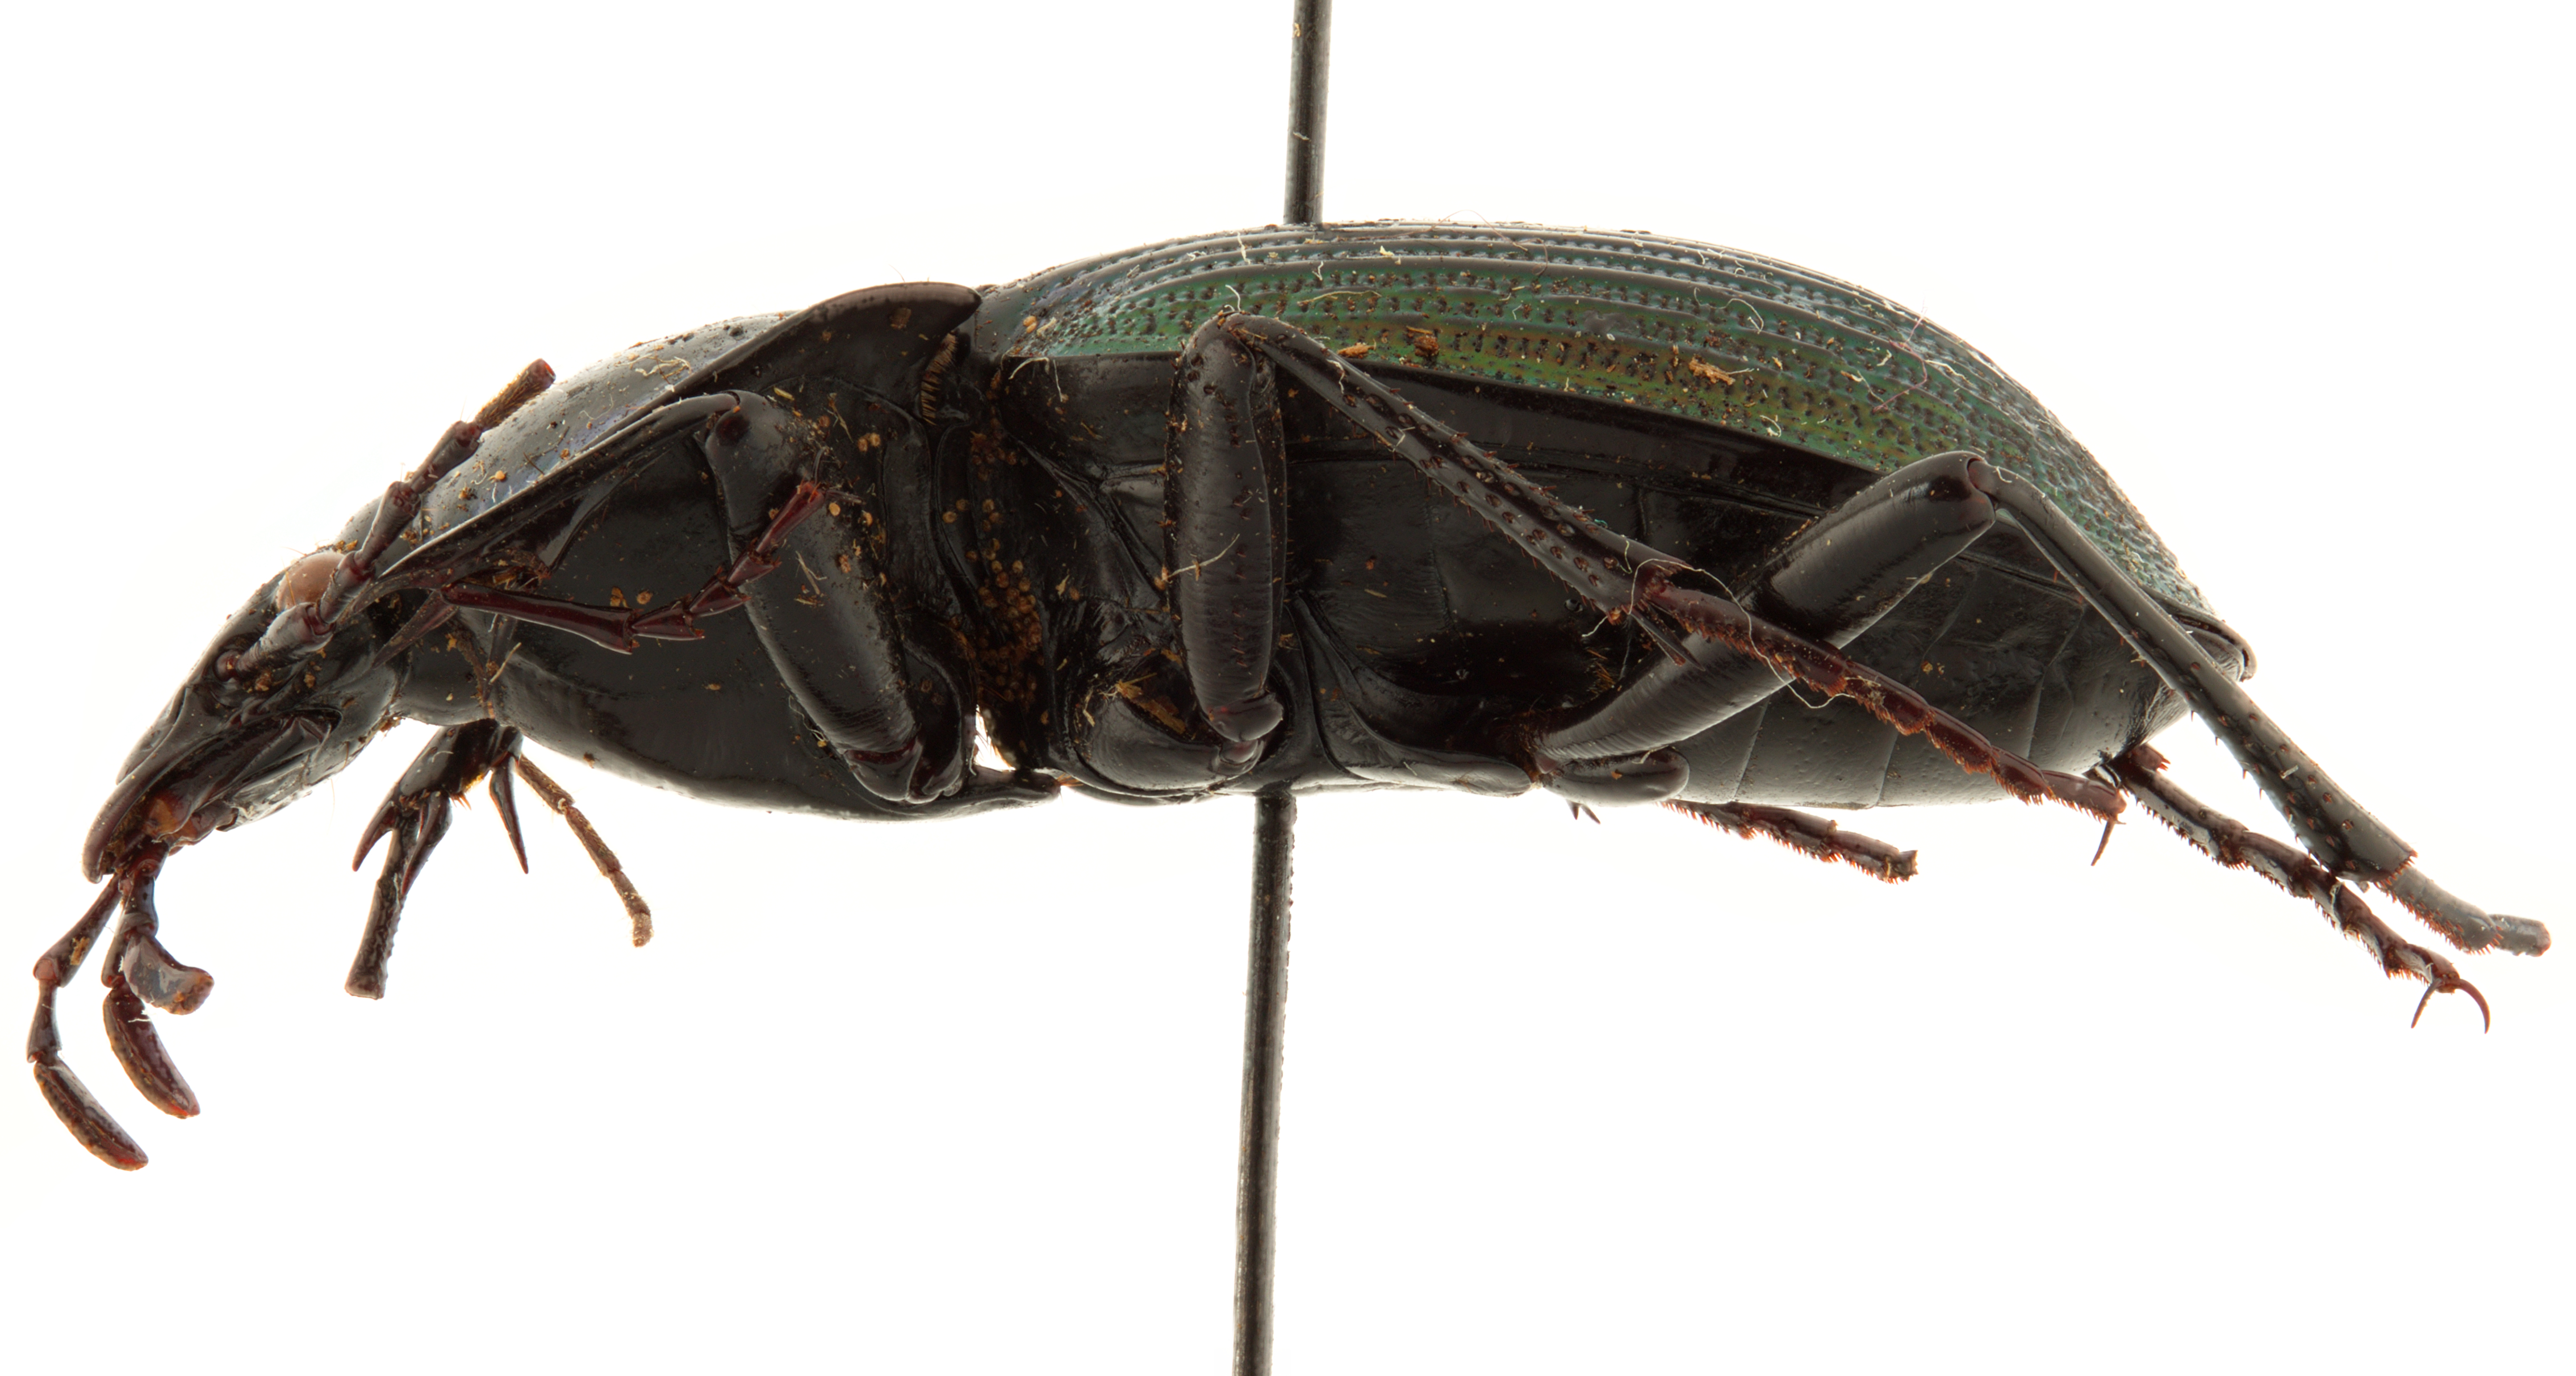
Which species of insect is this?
Pamborus opacus
